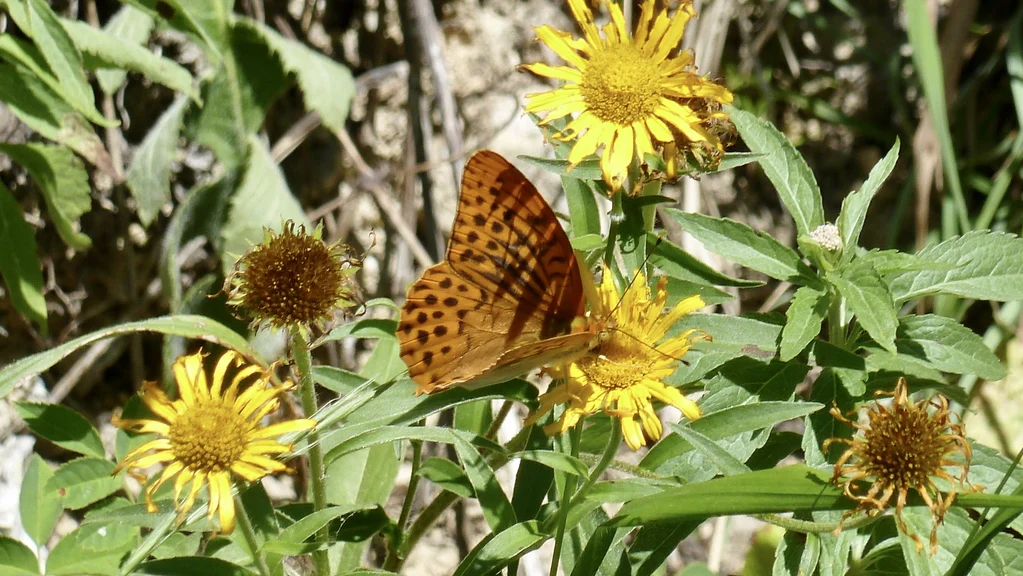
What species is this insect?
Argynnis paphia
